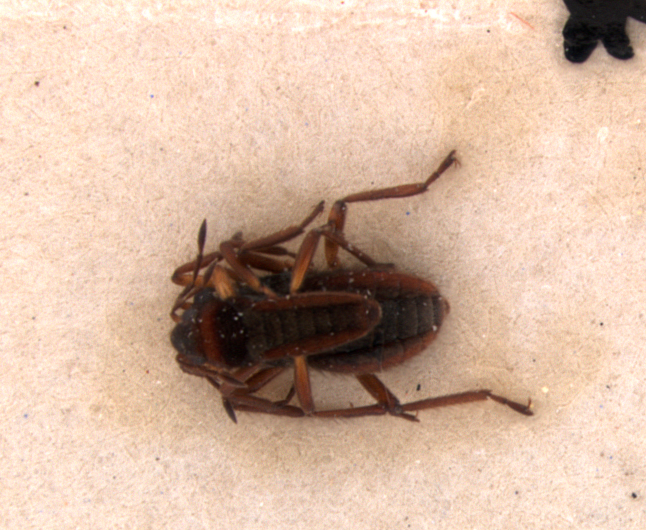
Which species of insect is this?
Microvelia potama
